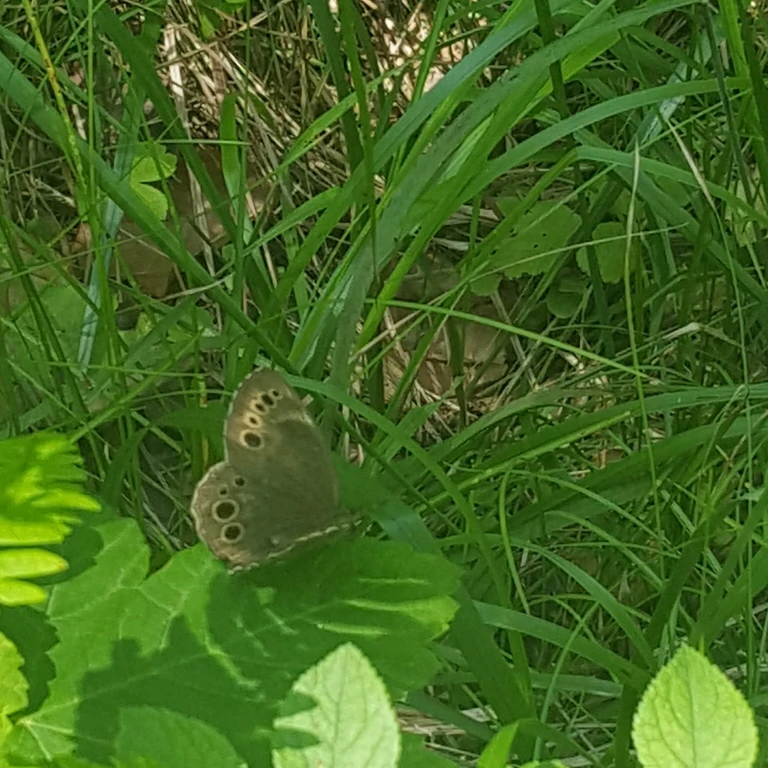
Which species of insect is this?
Lopinga achine (also Pararge achine)
